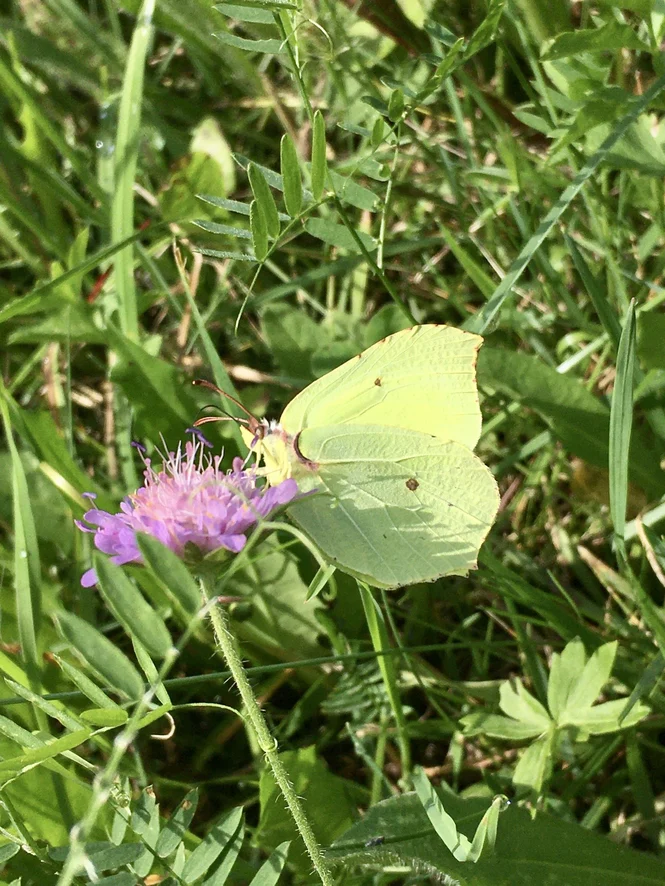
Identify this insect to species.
Gonepteryx rhamni
